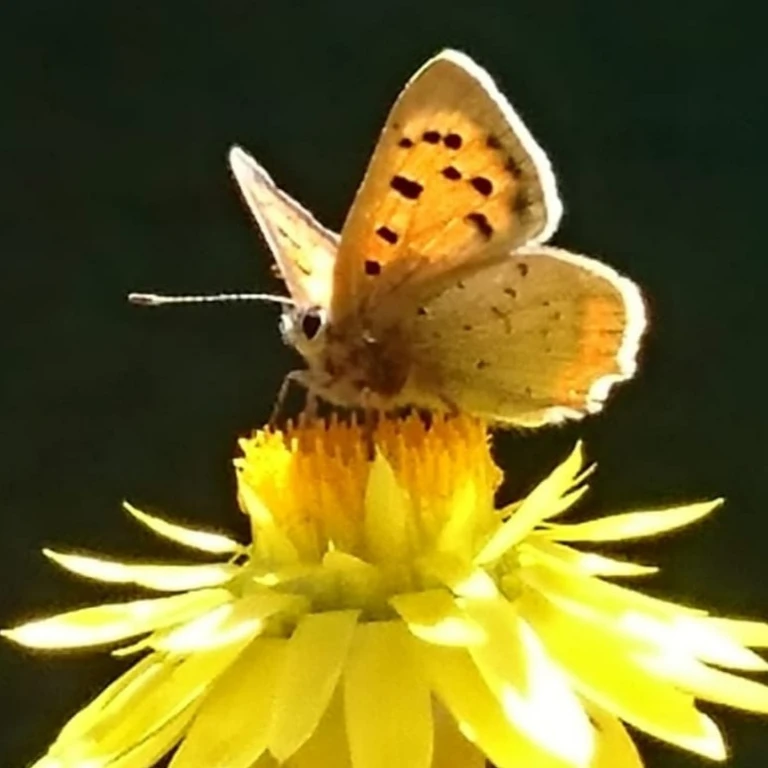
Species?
Lycaena phlaeas
